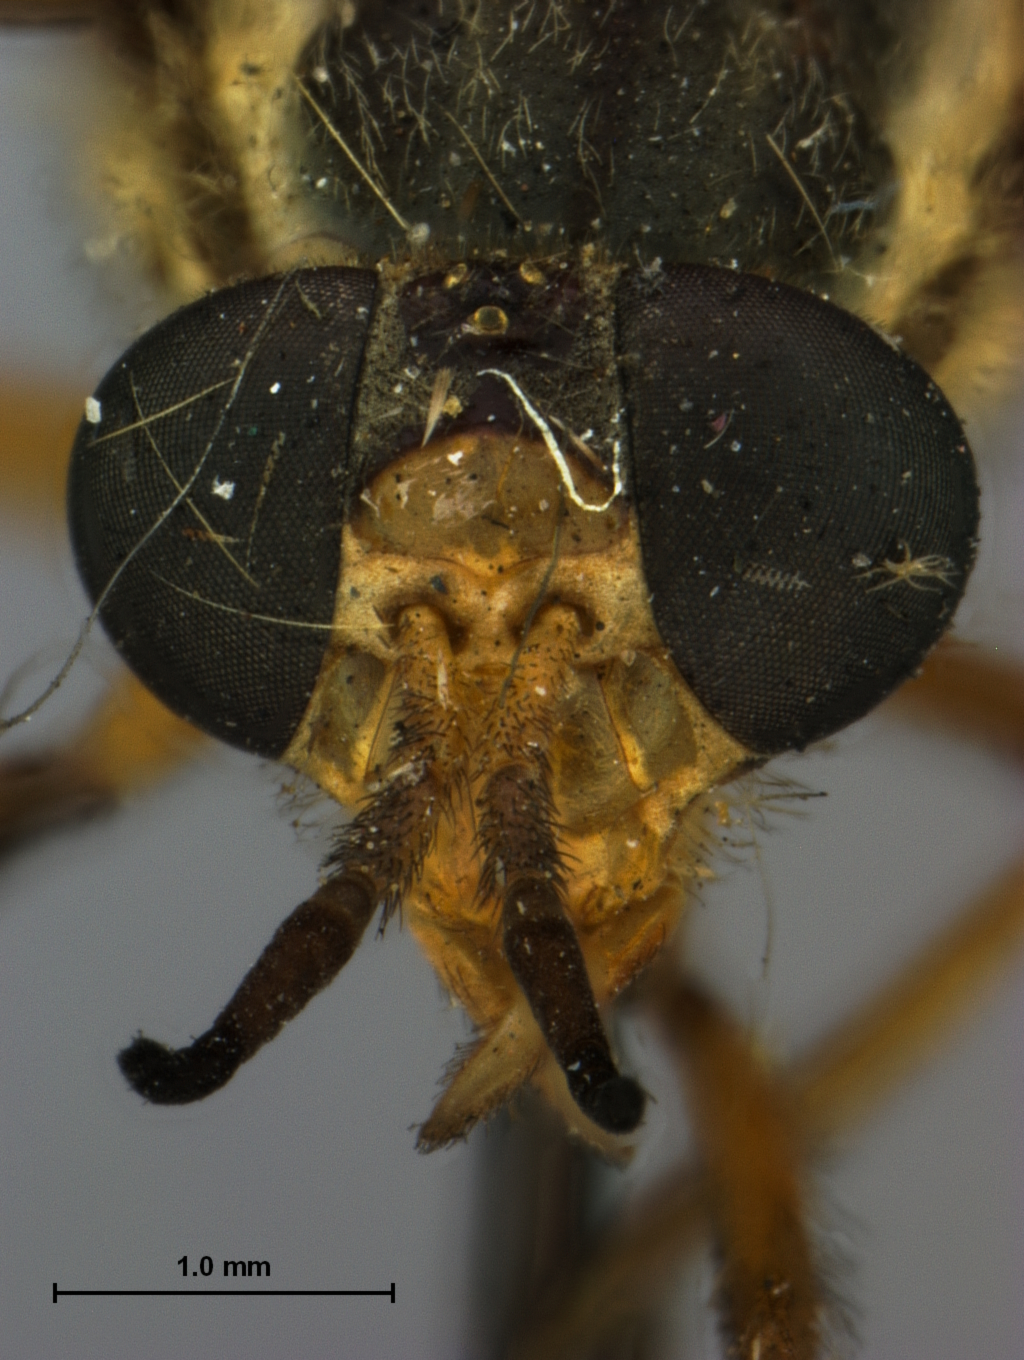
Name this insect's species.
Chrysops hinei
